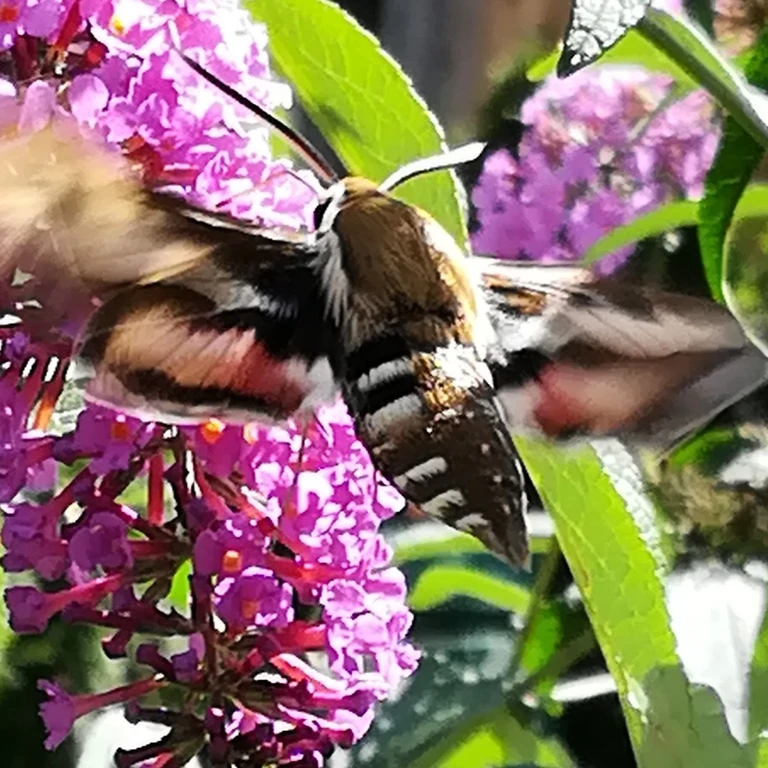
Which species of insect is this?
Sphinx ligustri
